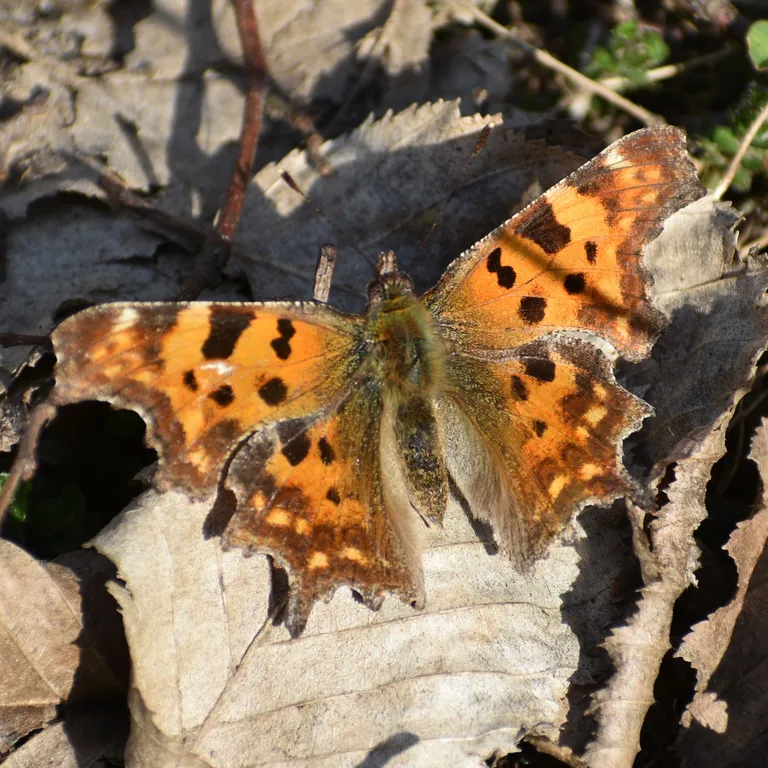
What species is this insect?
Polygonia c-album
